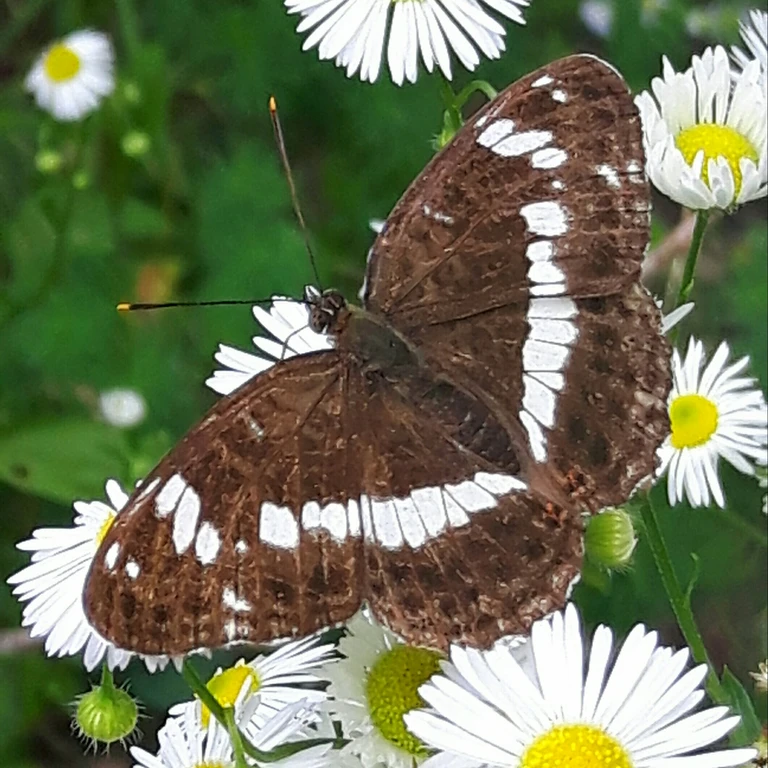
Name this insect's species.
Limenitis camilla (also Ladoga camilla)
